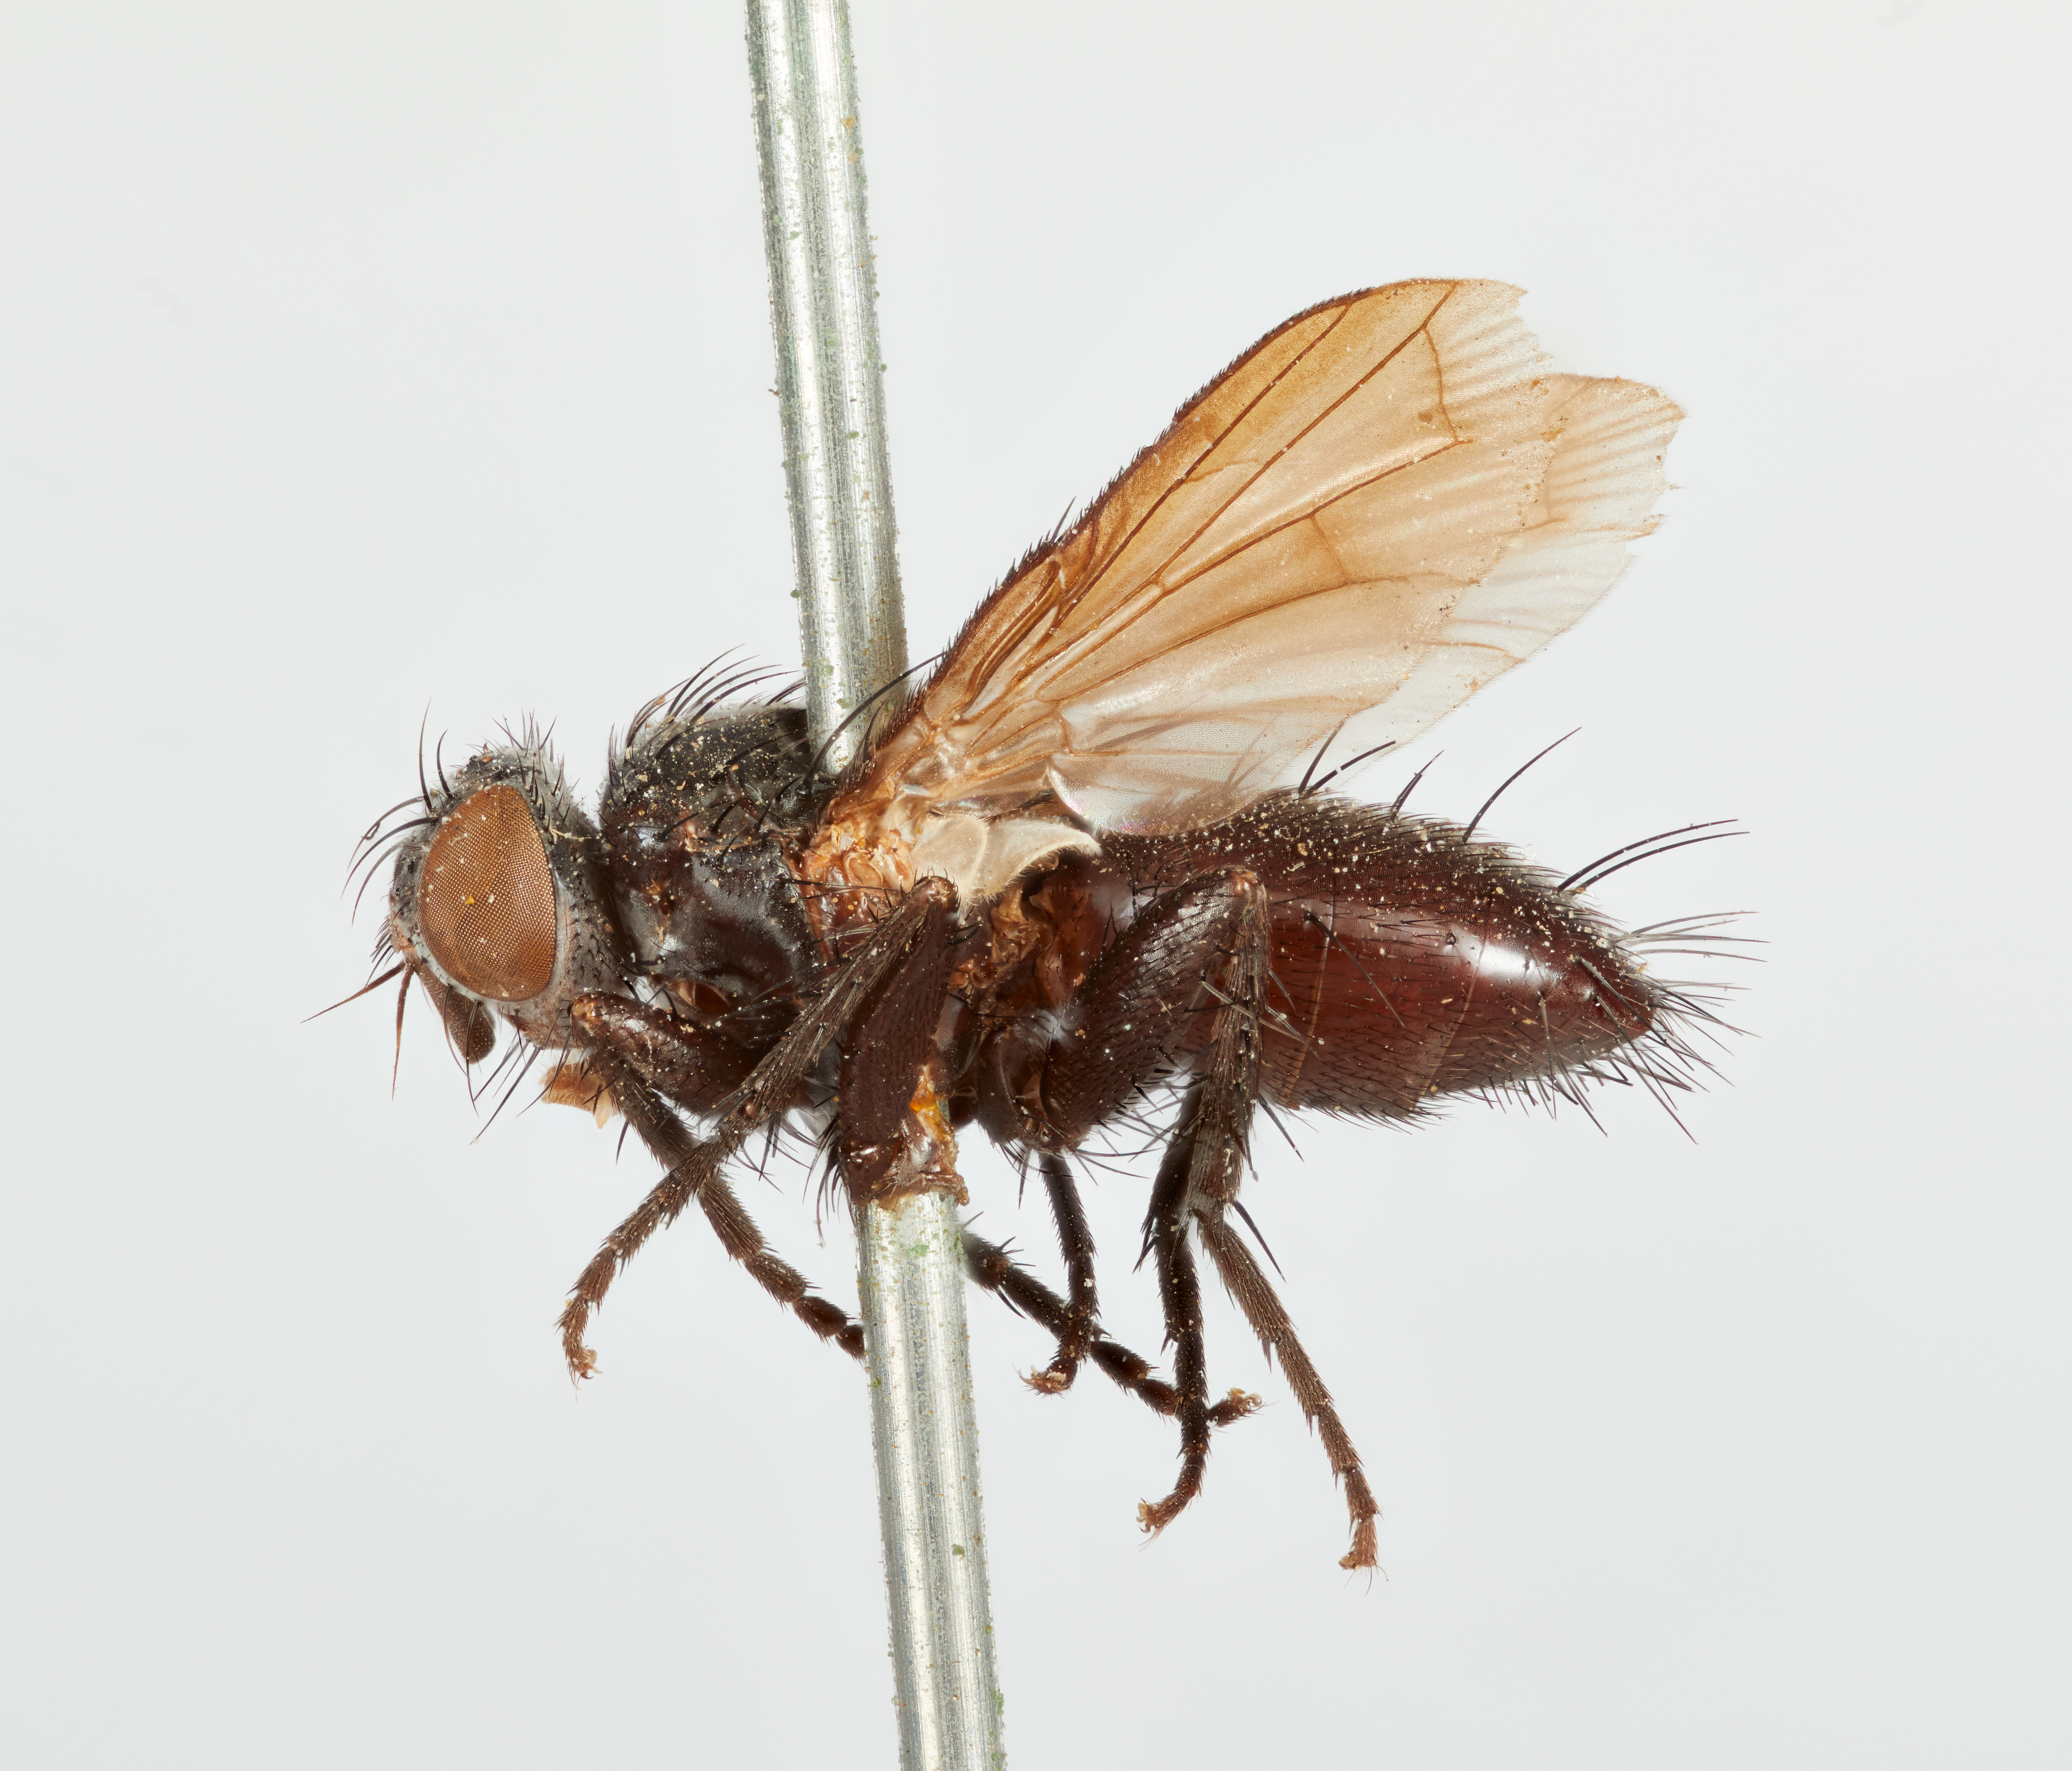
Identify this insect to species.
Metachaeta atra
